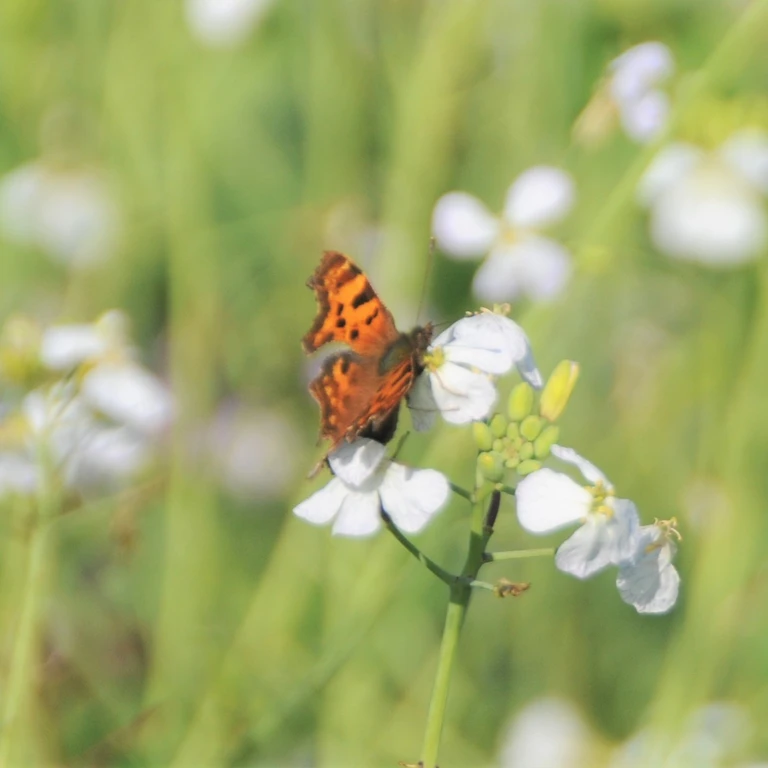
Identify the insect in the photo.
Polygonia c-album
